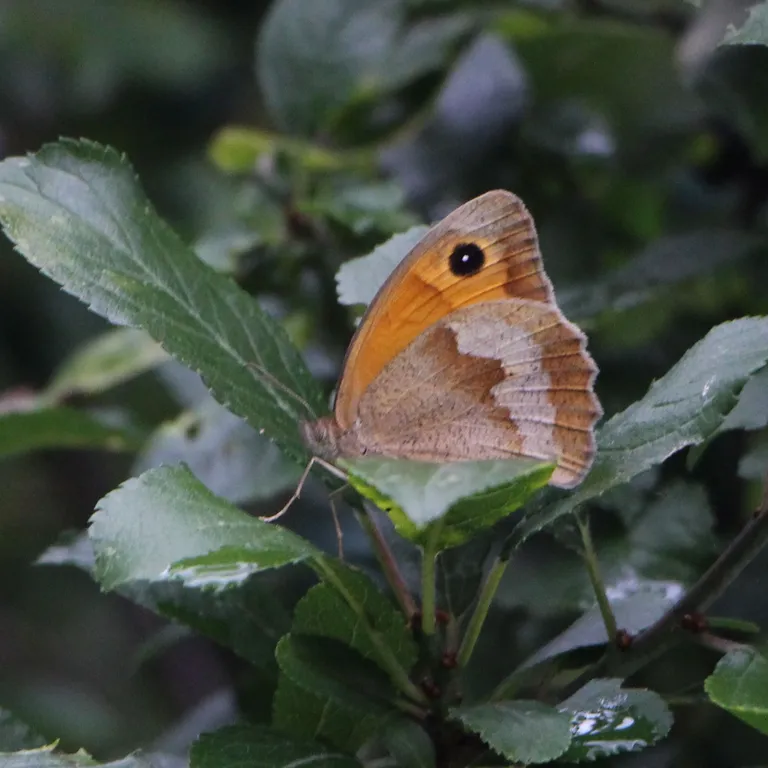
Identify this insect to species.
Maniola jurtina
